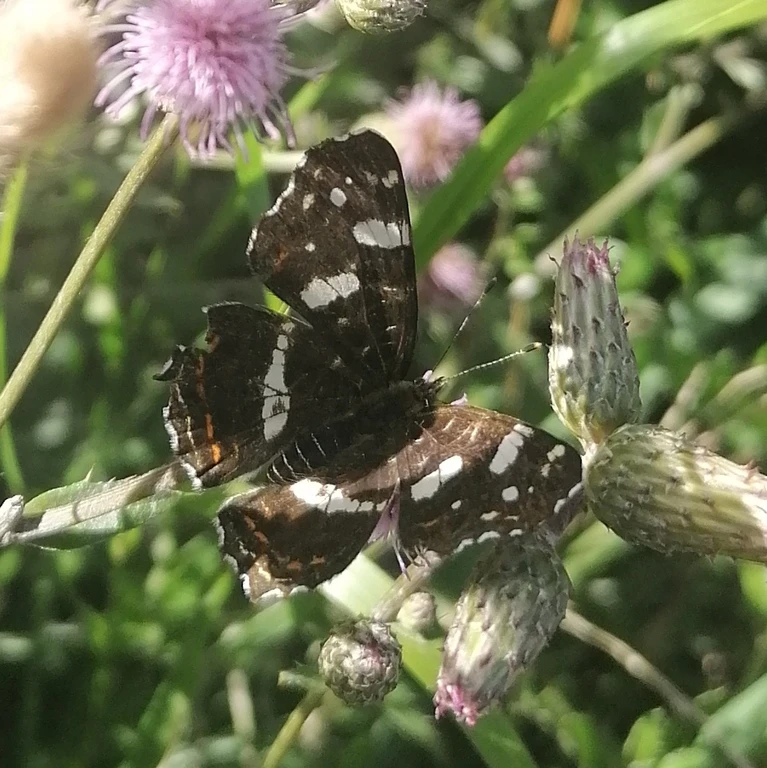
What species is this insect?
Araschnia levana
